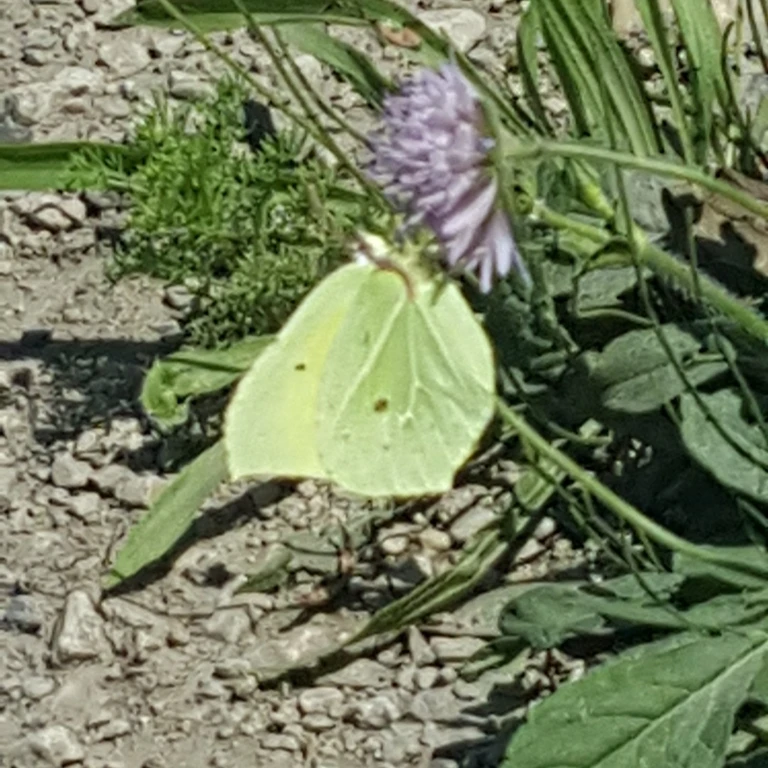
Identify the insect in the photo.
Gonepteryx rhamni
